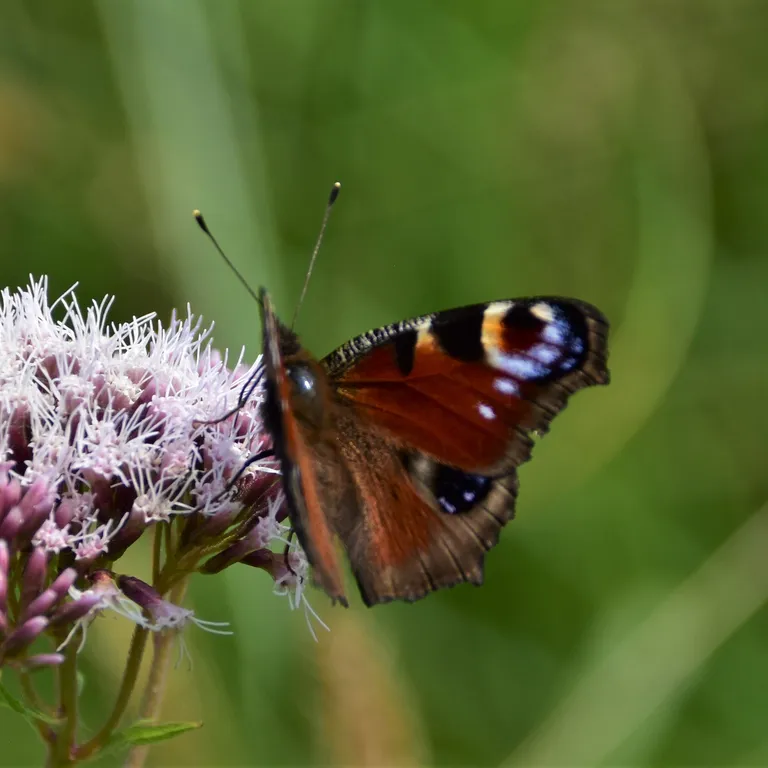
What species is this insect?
Aglais io
